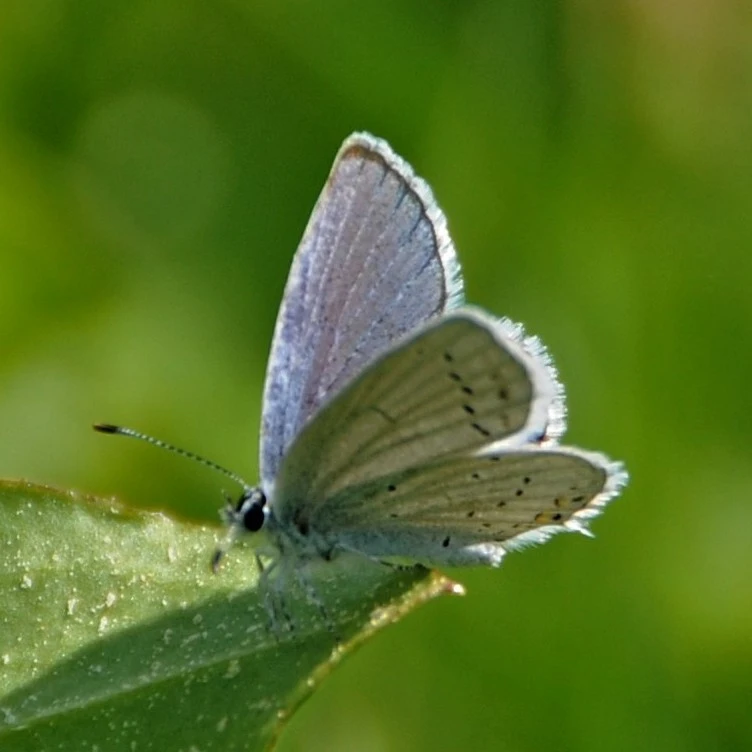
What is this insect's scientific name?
Cupido argiades (also Elkalyce argiades)
